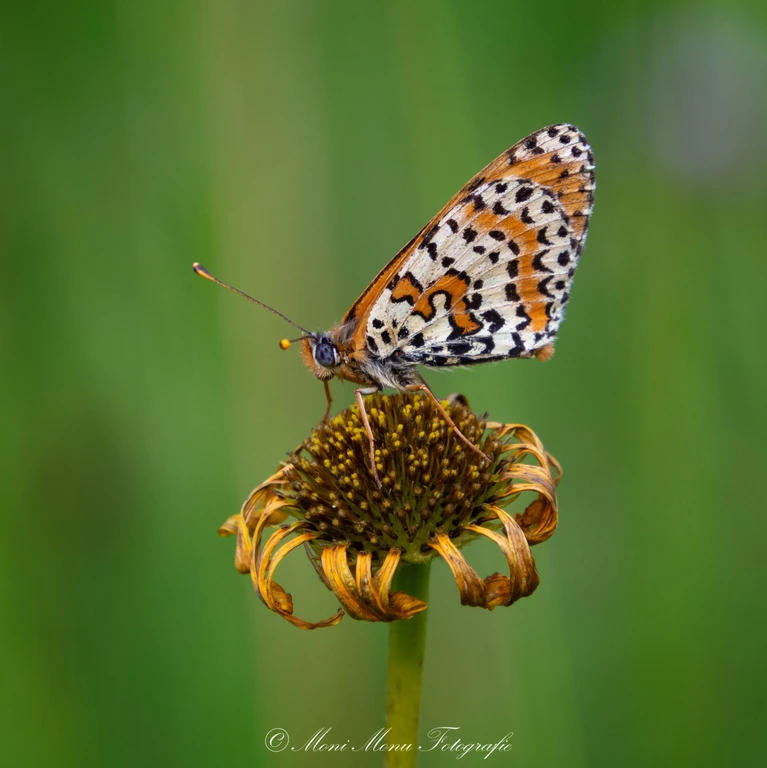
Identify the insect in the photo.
Melitaea didyma
